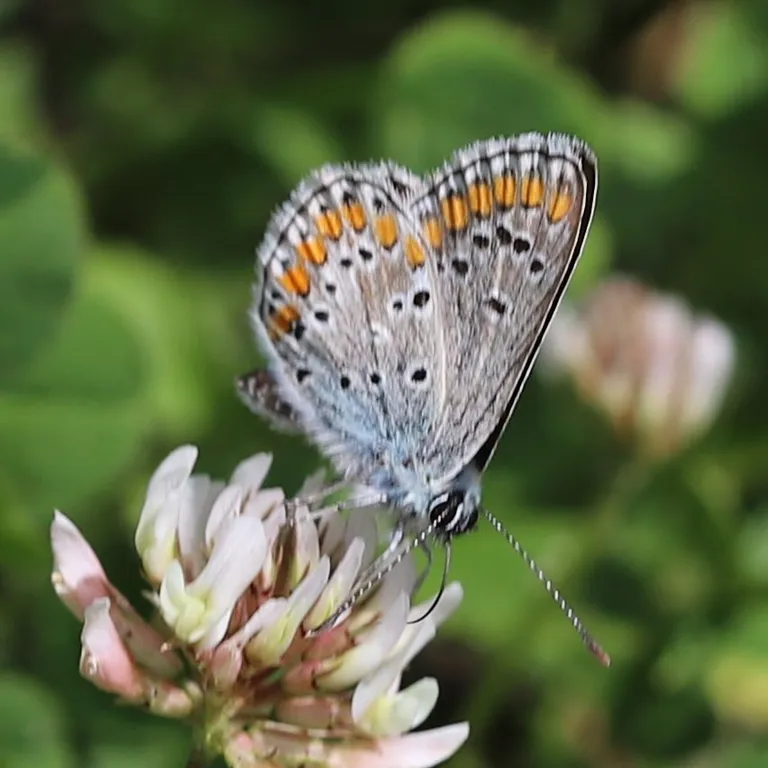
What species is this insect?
Aricia agestis/artaxerxes
